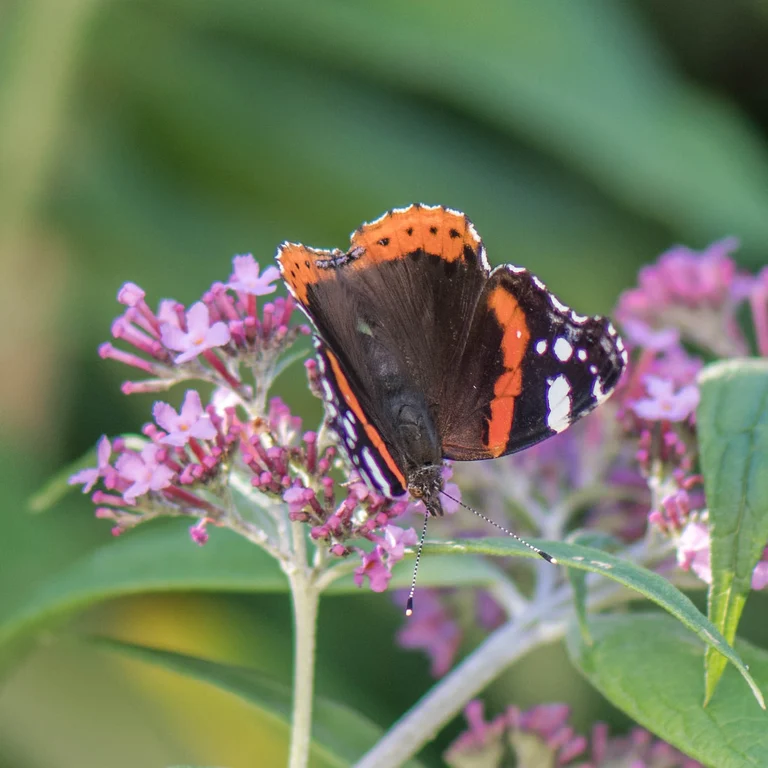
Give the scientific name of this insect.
Vanessa atalanta
